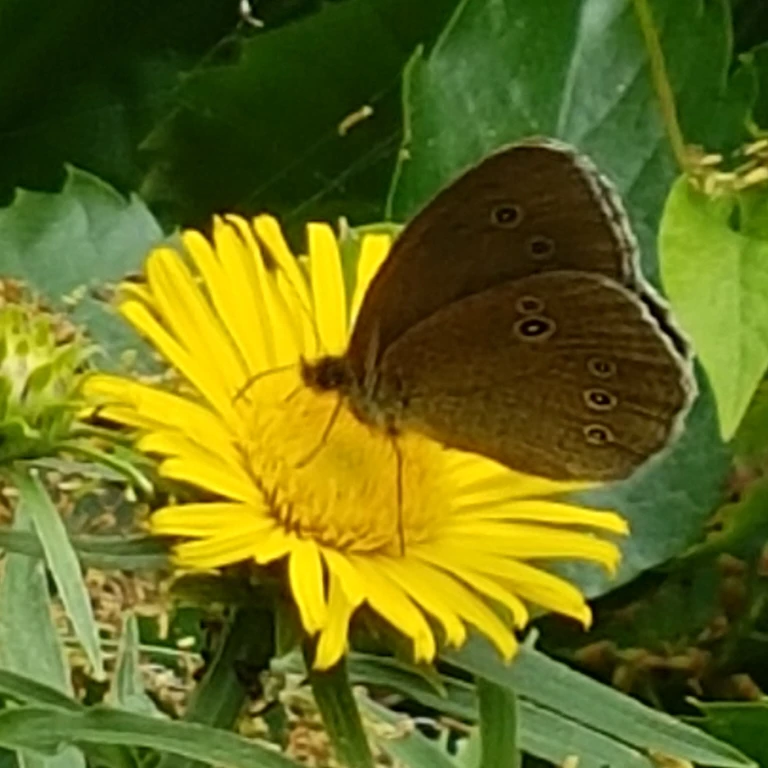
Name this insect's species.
Aphantopus hyperantus
